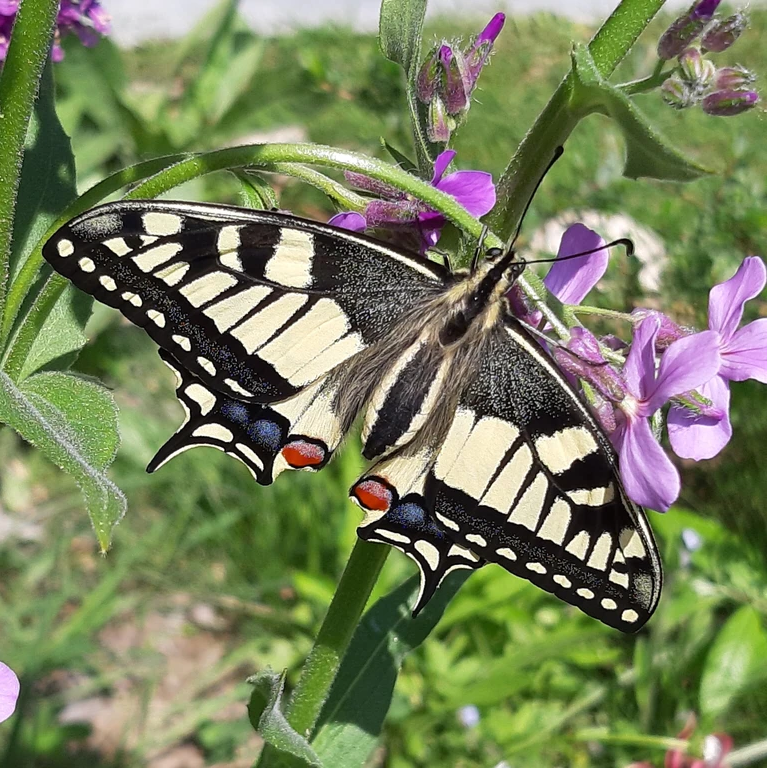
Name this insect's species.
Papilio machaon
